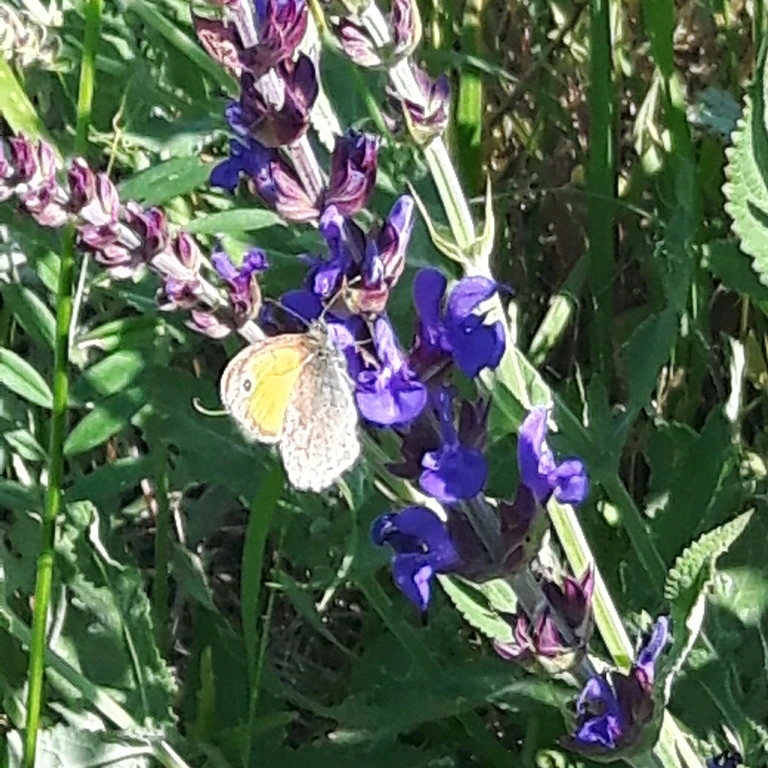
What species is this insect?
Coenonympha pamphilus
